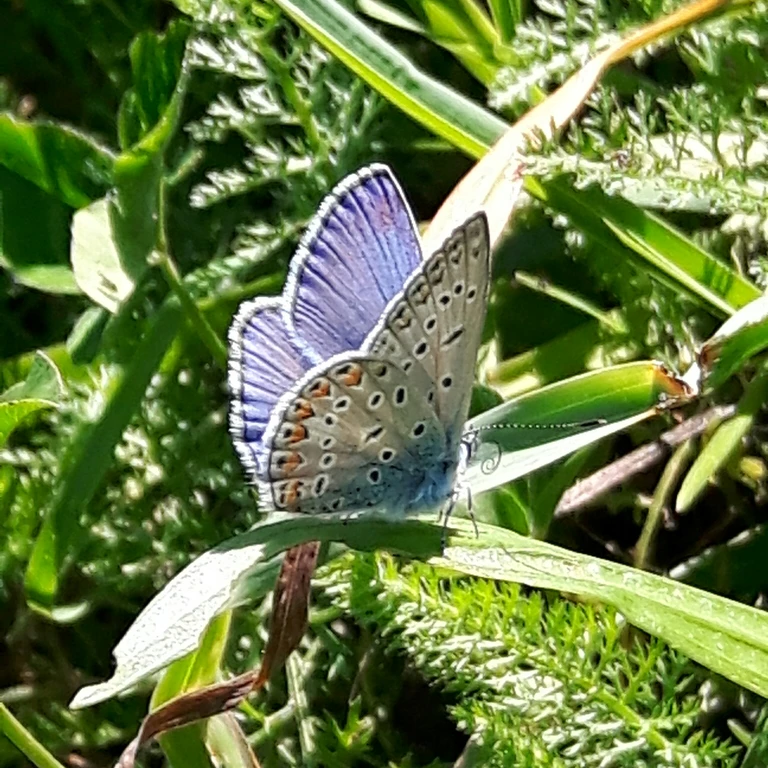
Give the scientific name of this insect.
Polyommatus icarus
